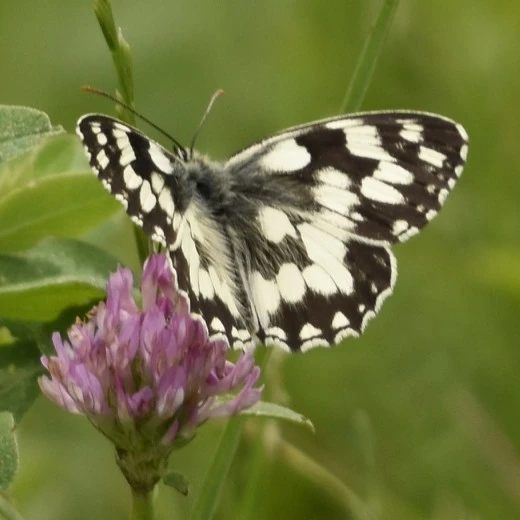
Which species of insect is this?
Melanargia galathea
